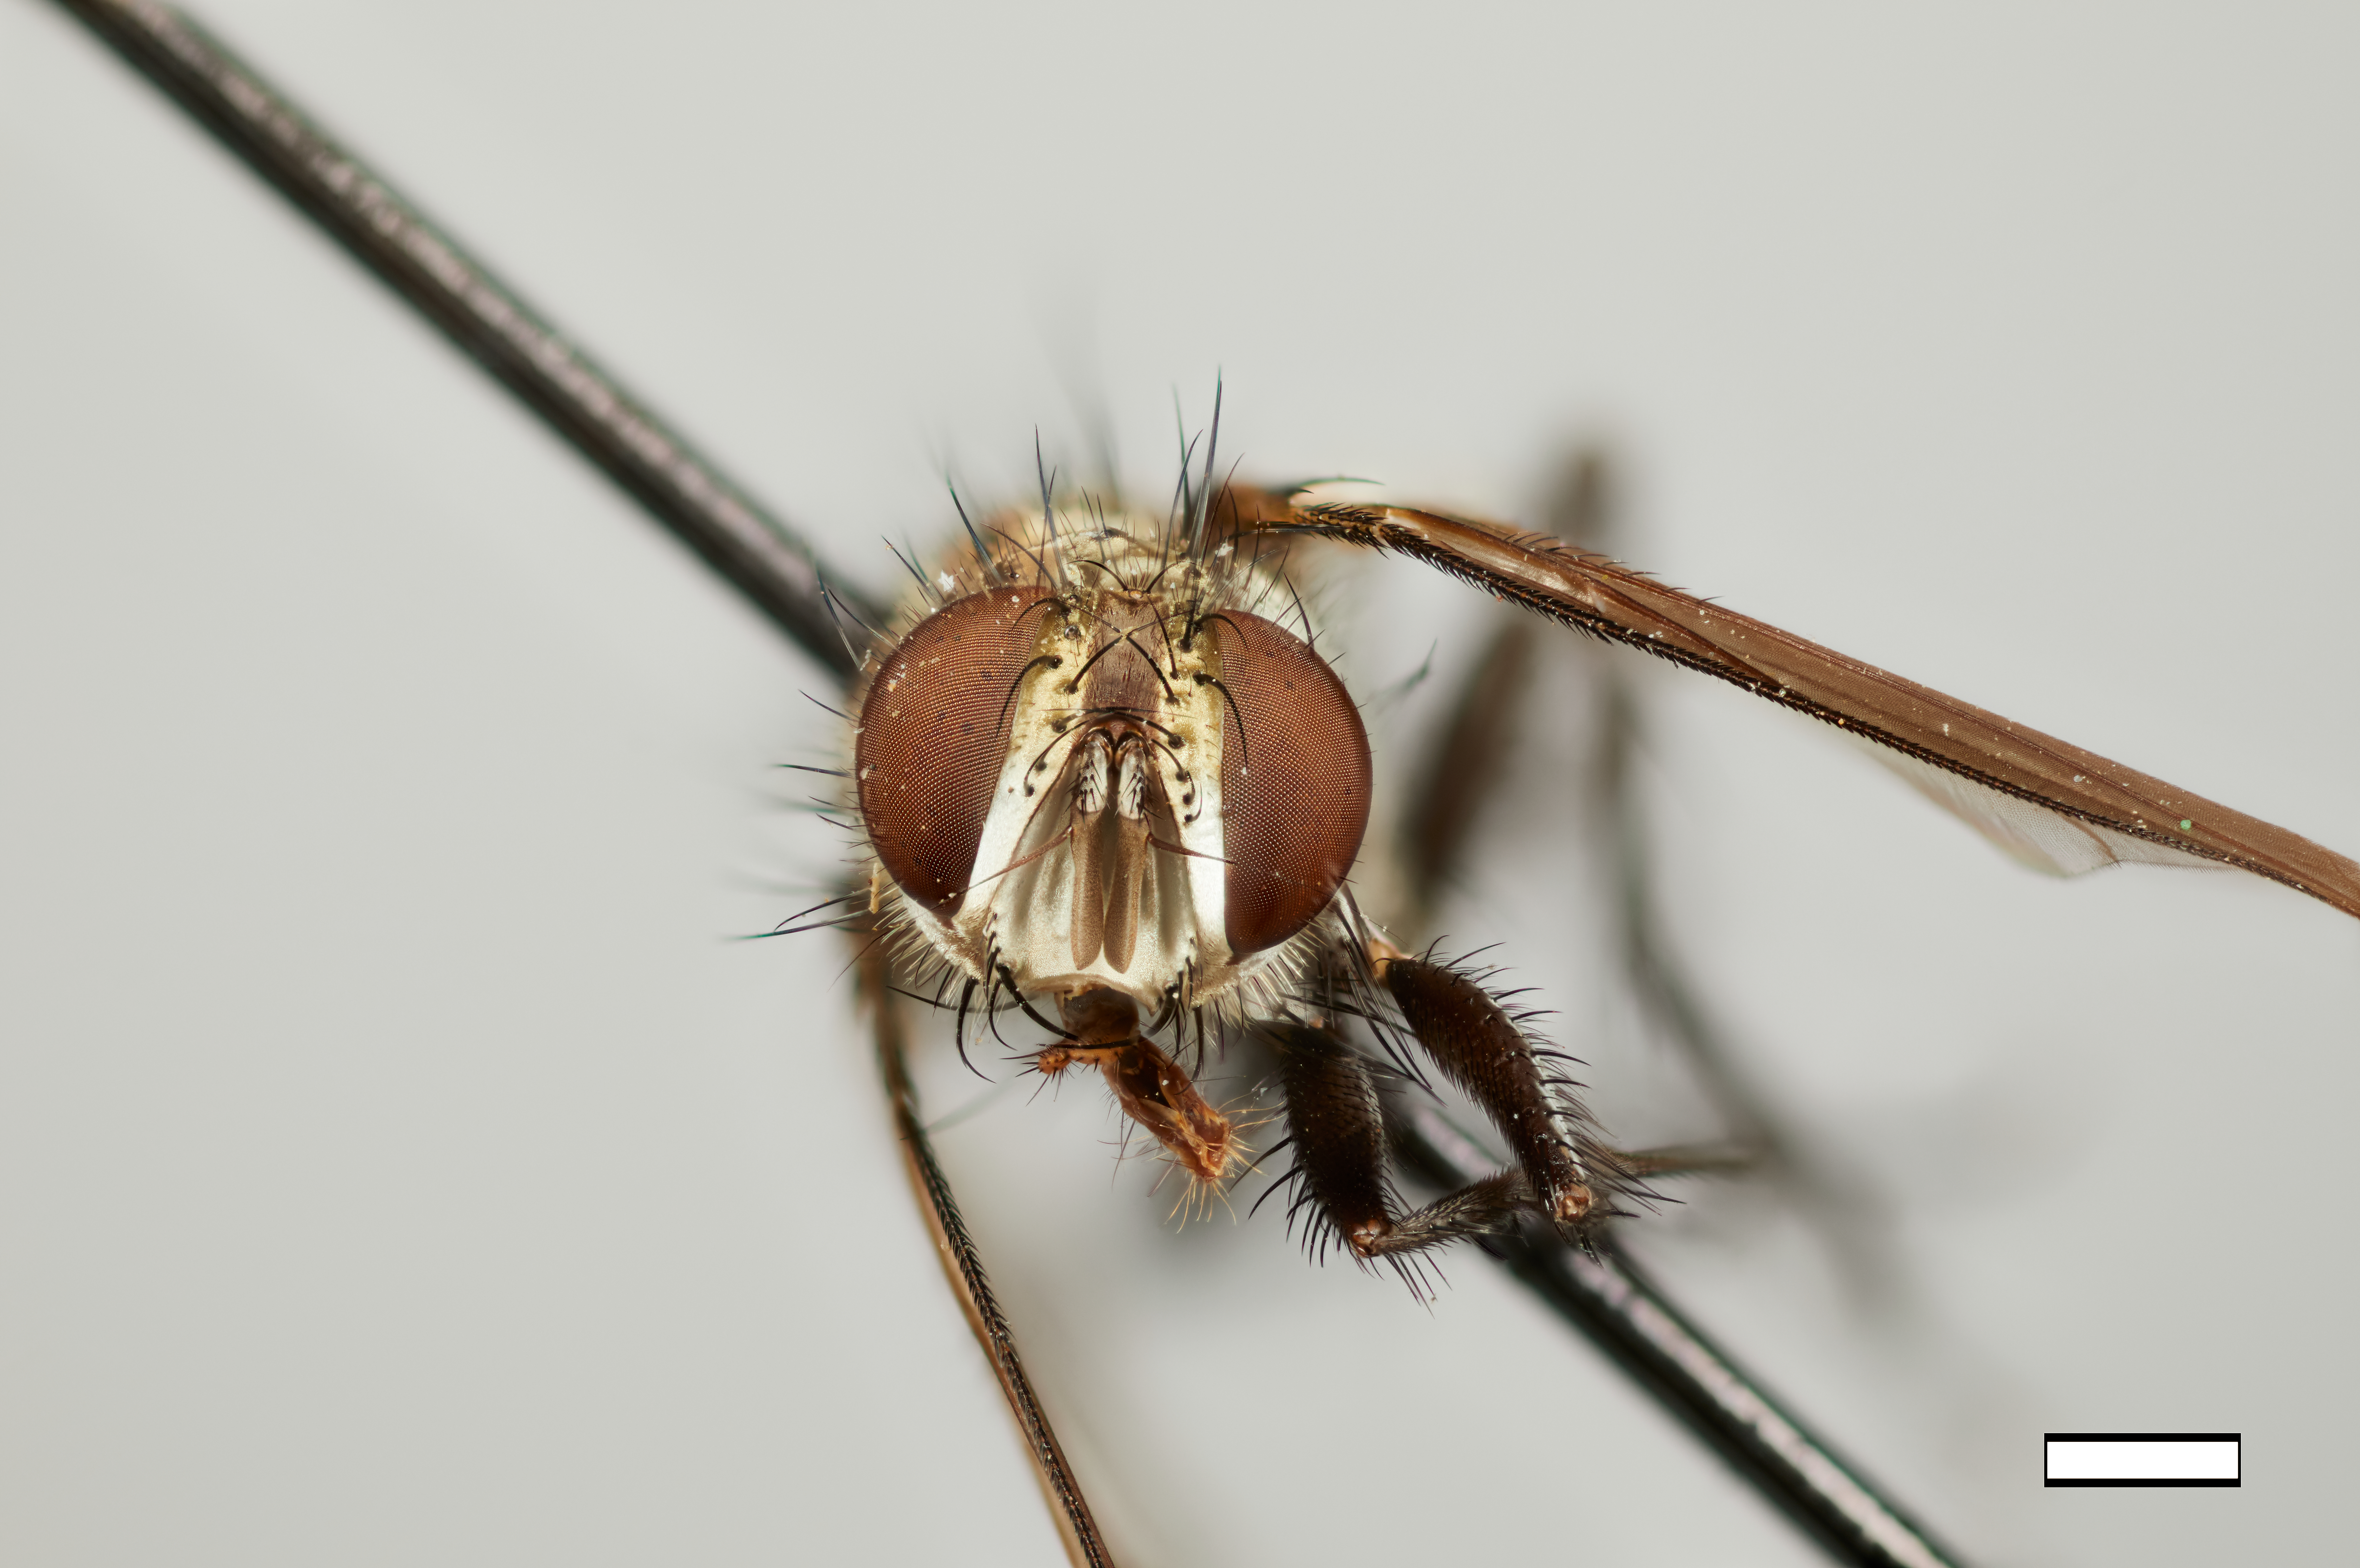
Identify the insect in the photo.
Olindopsis andinensis
